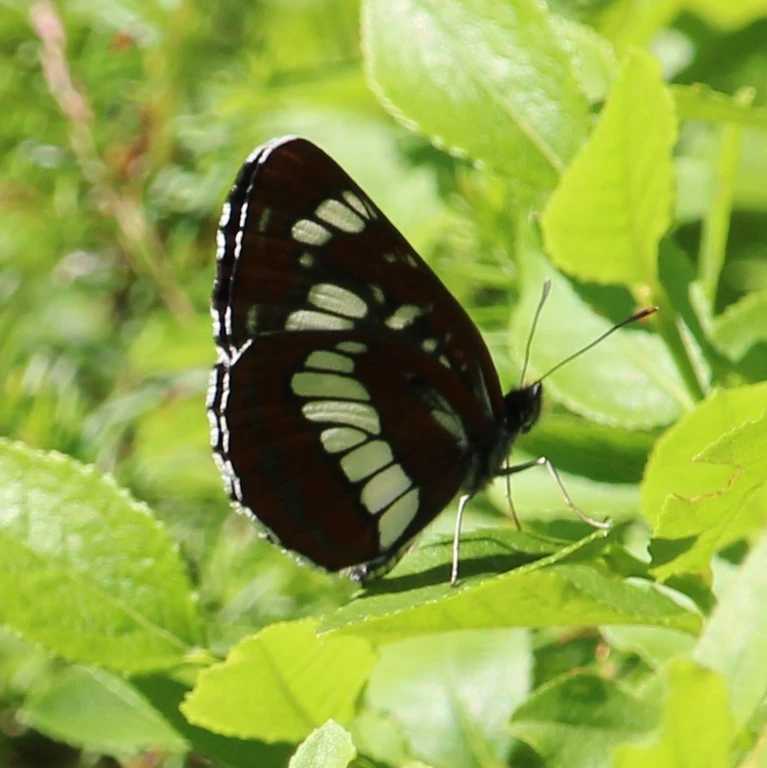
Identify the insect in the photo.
Neptis rivularis
